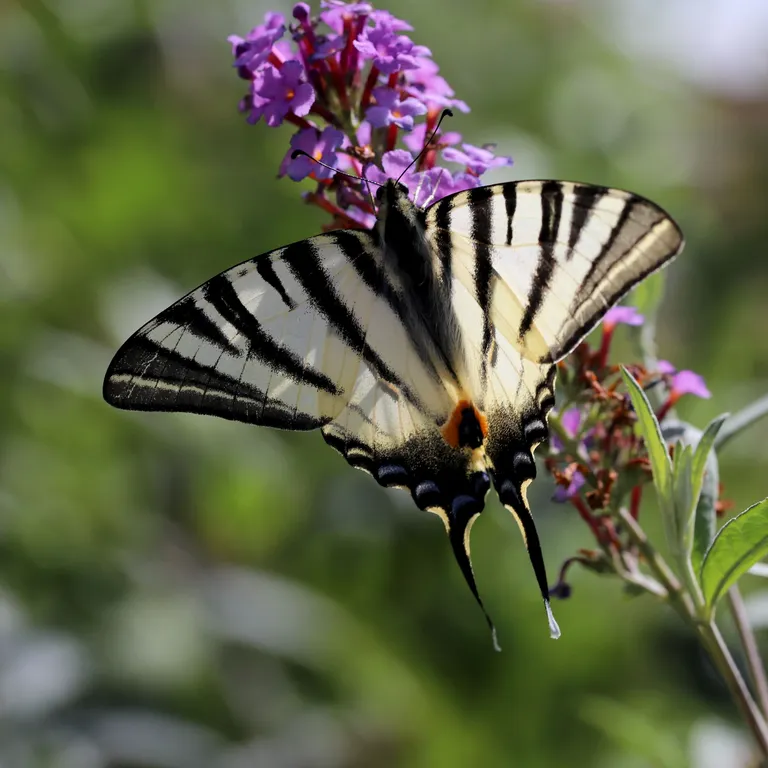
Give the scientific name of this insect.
Iphiclides podalirius
